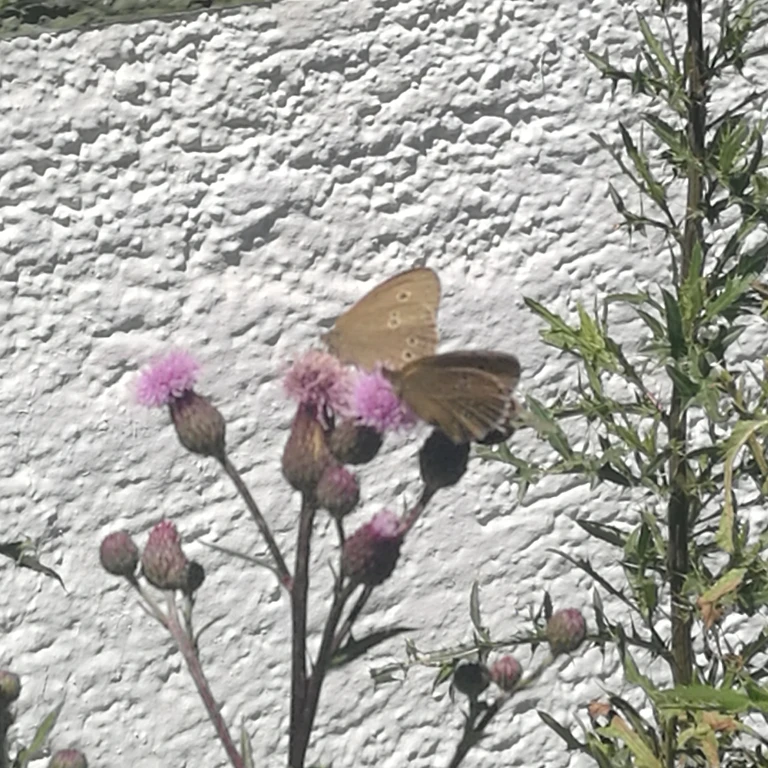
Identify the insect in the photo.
Aphantopus hyperantus
